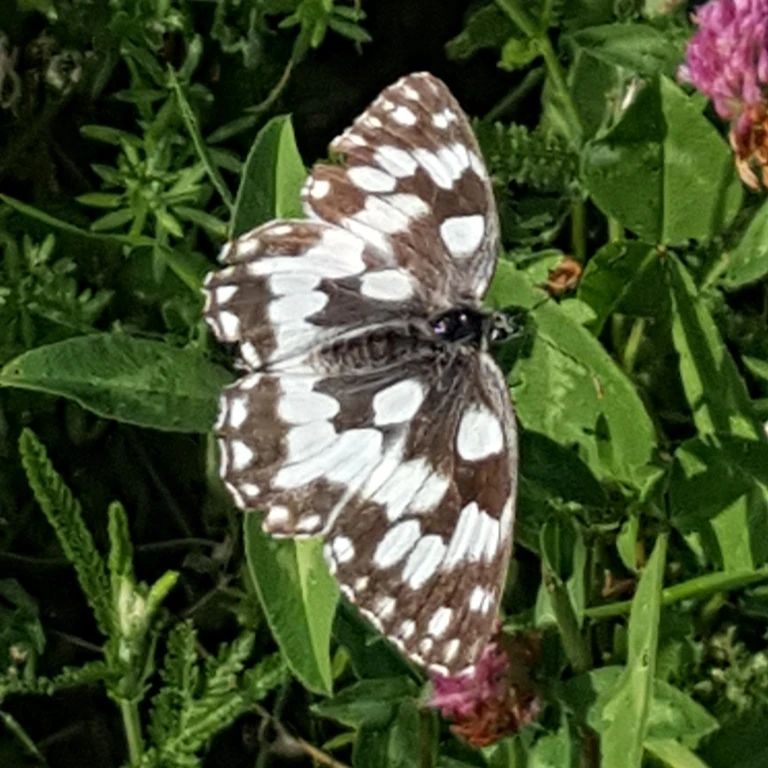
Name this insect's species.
Melanargia galathea
